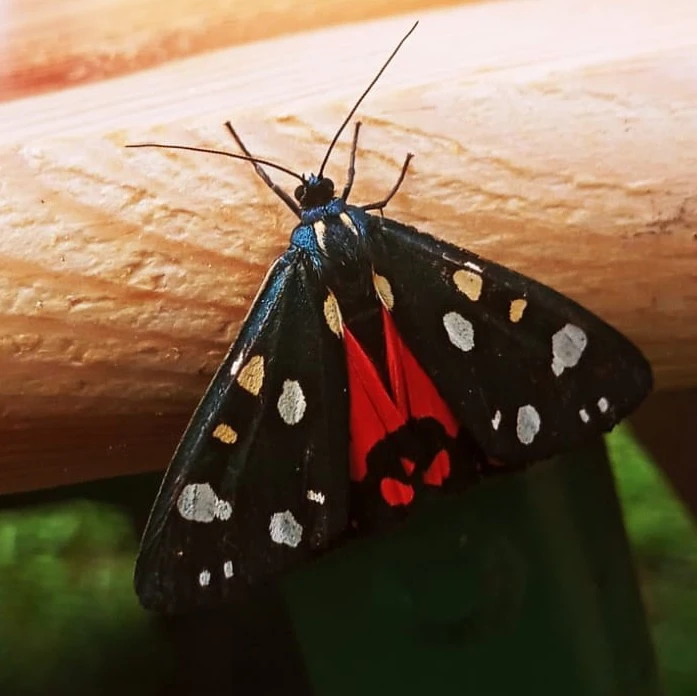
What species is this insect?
Callimorpha dominula
